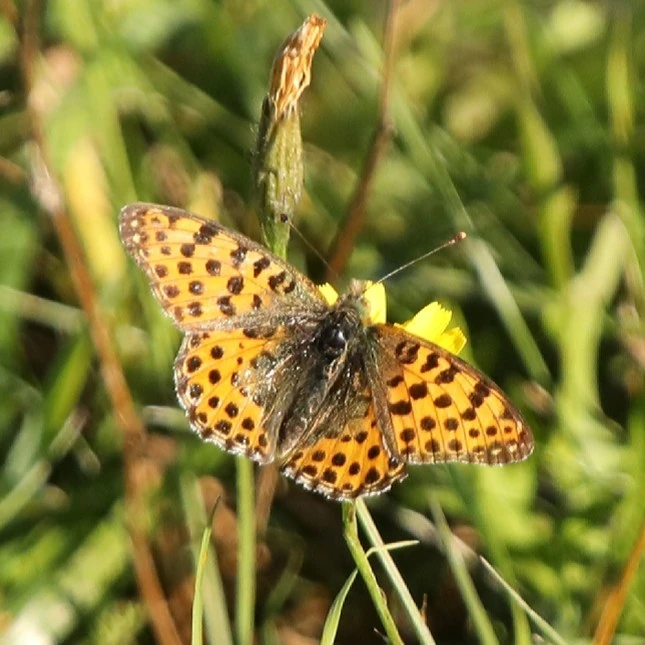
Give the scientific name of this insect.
Issoria lathonia
